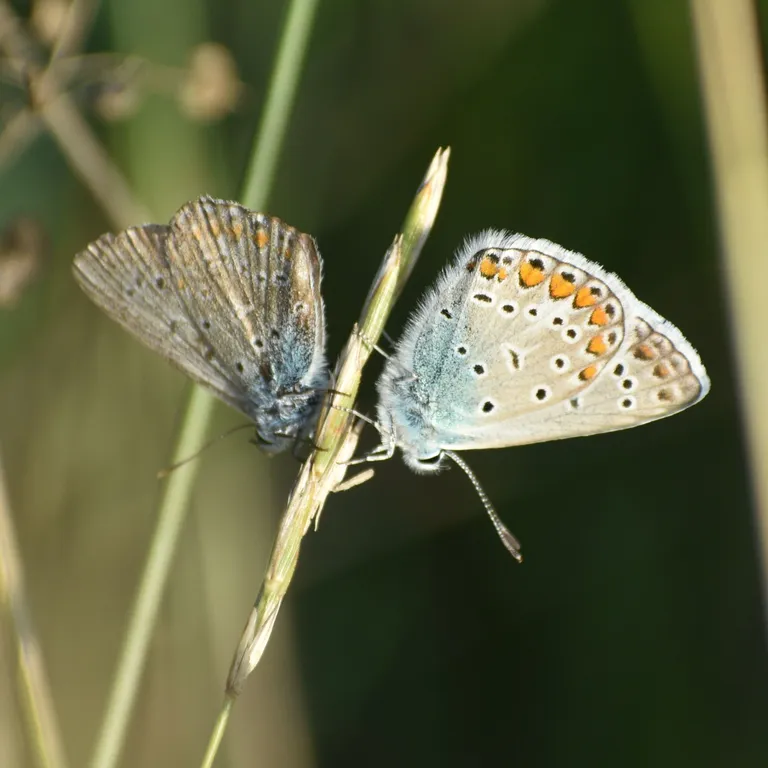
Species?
Polyommatus icarus
